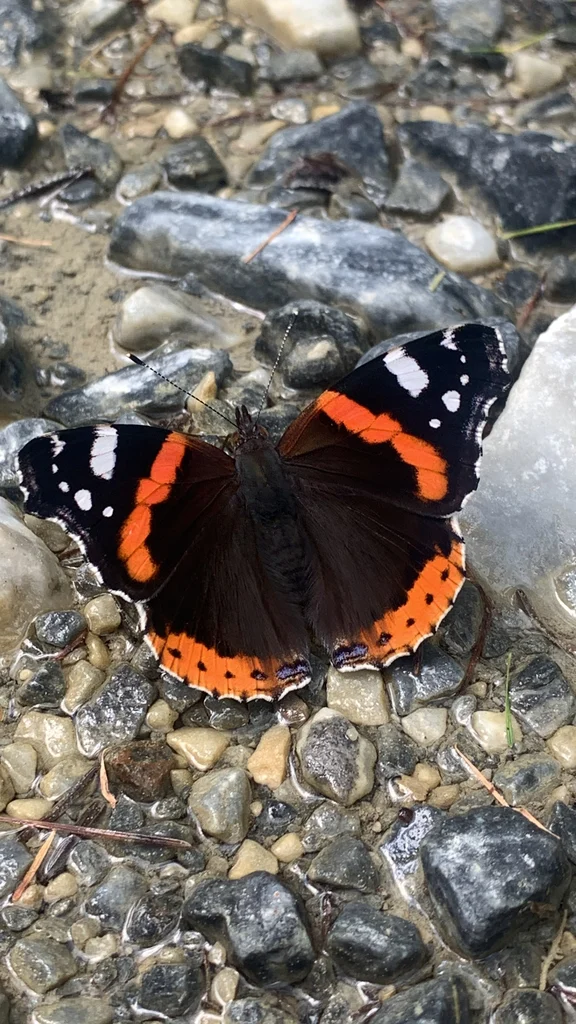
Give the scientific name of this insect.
Vanessa atalanta
